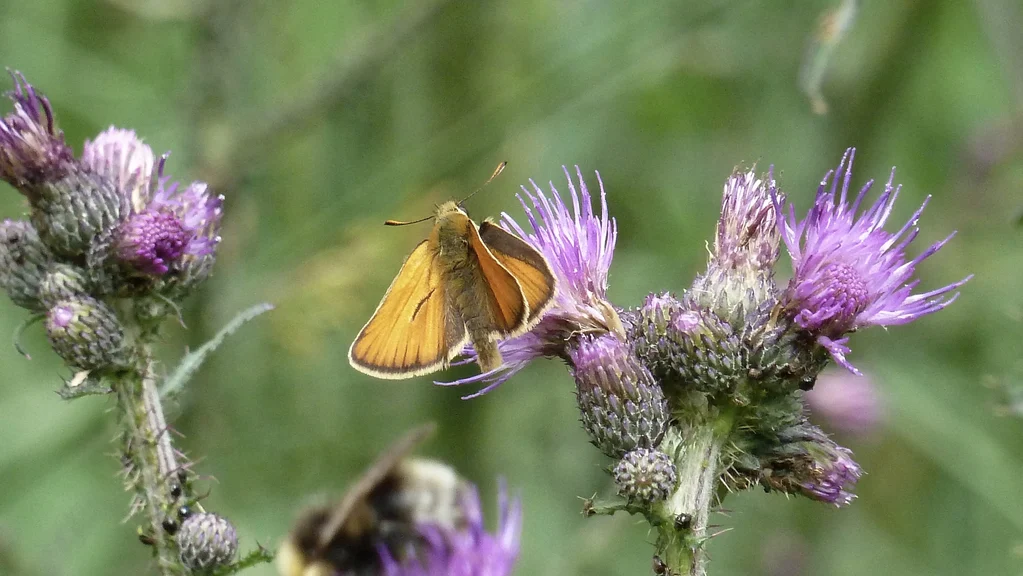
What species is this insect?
Thymelicus sylvestris
